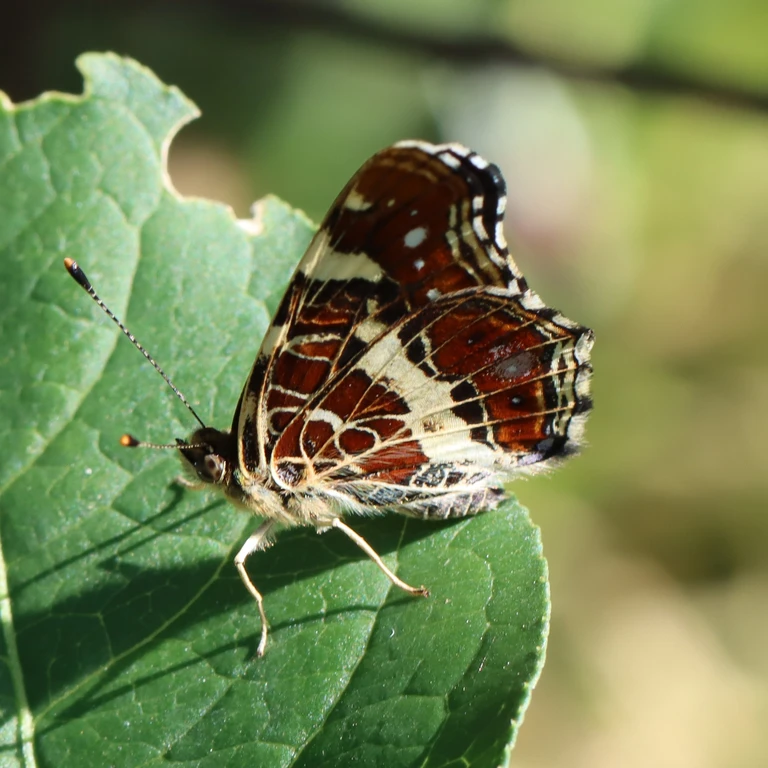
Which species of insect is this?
Araschnia levana
